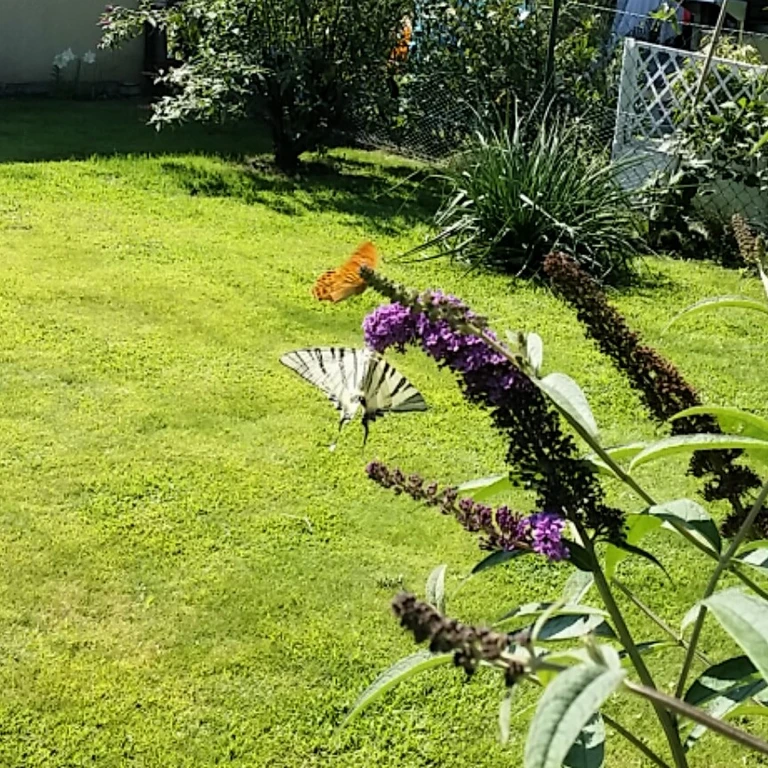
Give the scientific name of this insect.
Iphiclides podalirius
